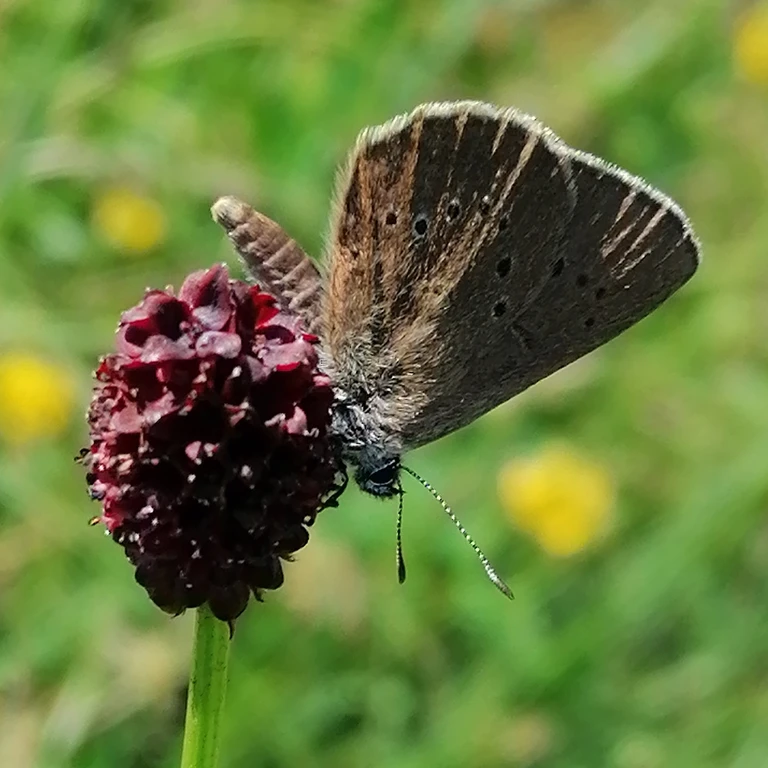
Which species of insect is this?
Phengaris nausithous (also Maculinea nausithous)
